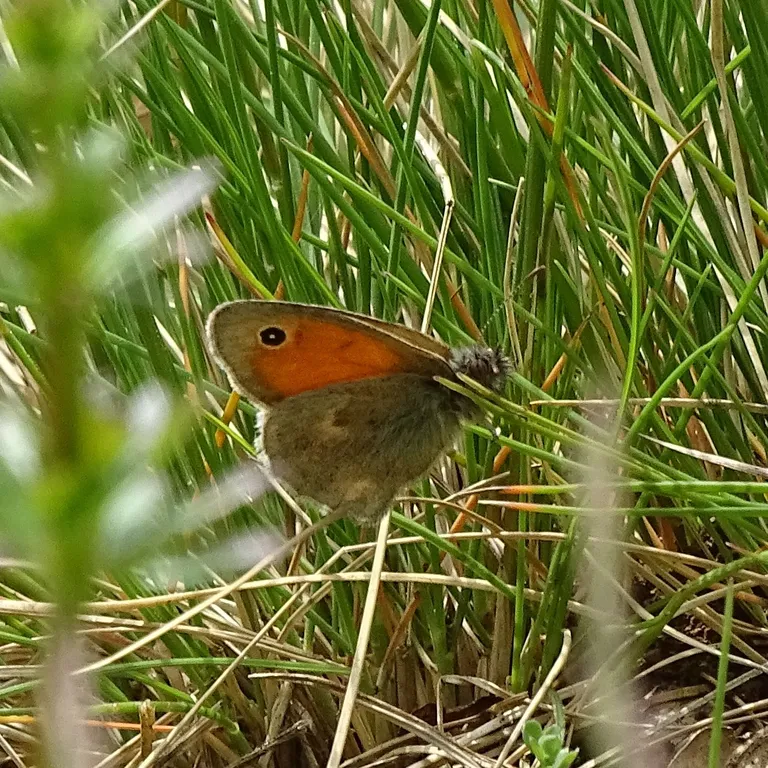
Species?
Coenonympha pamphilus
